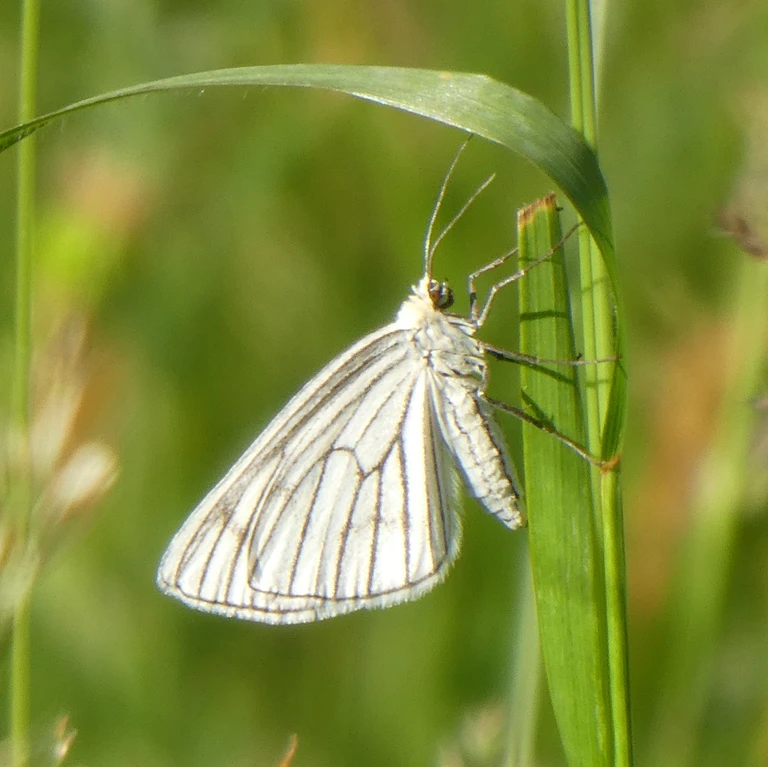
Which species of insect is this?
Siona lineata
